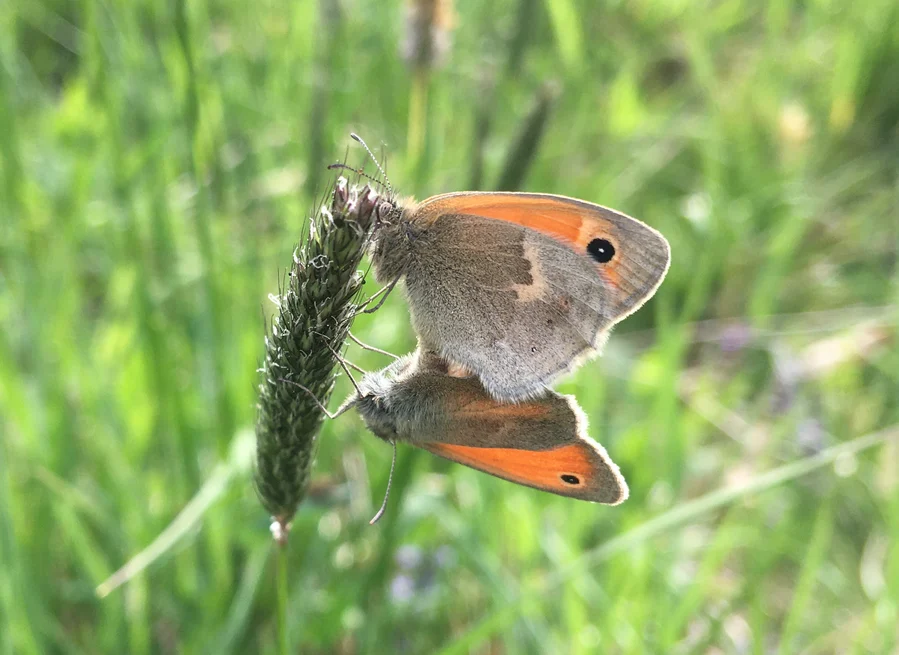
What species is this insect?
Coenonympha pamphilus
